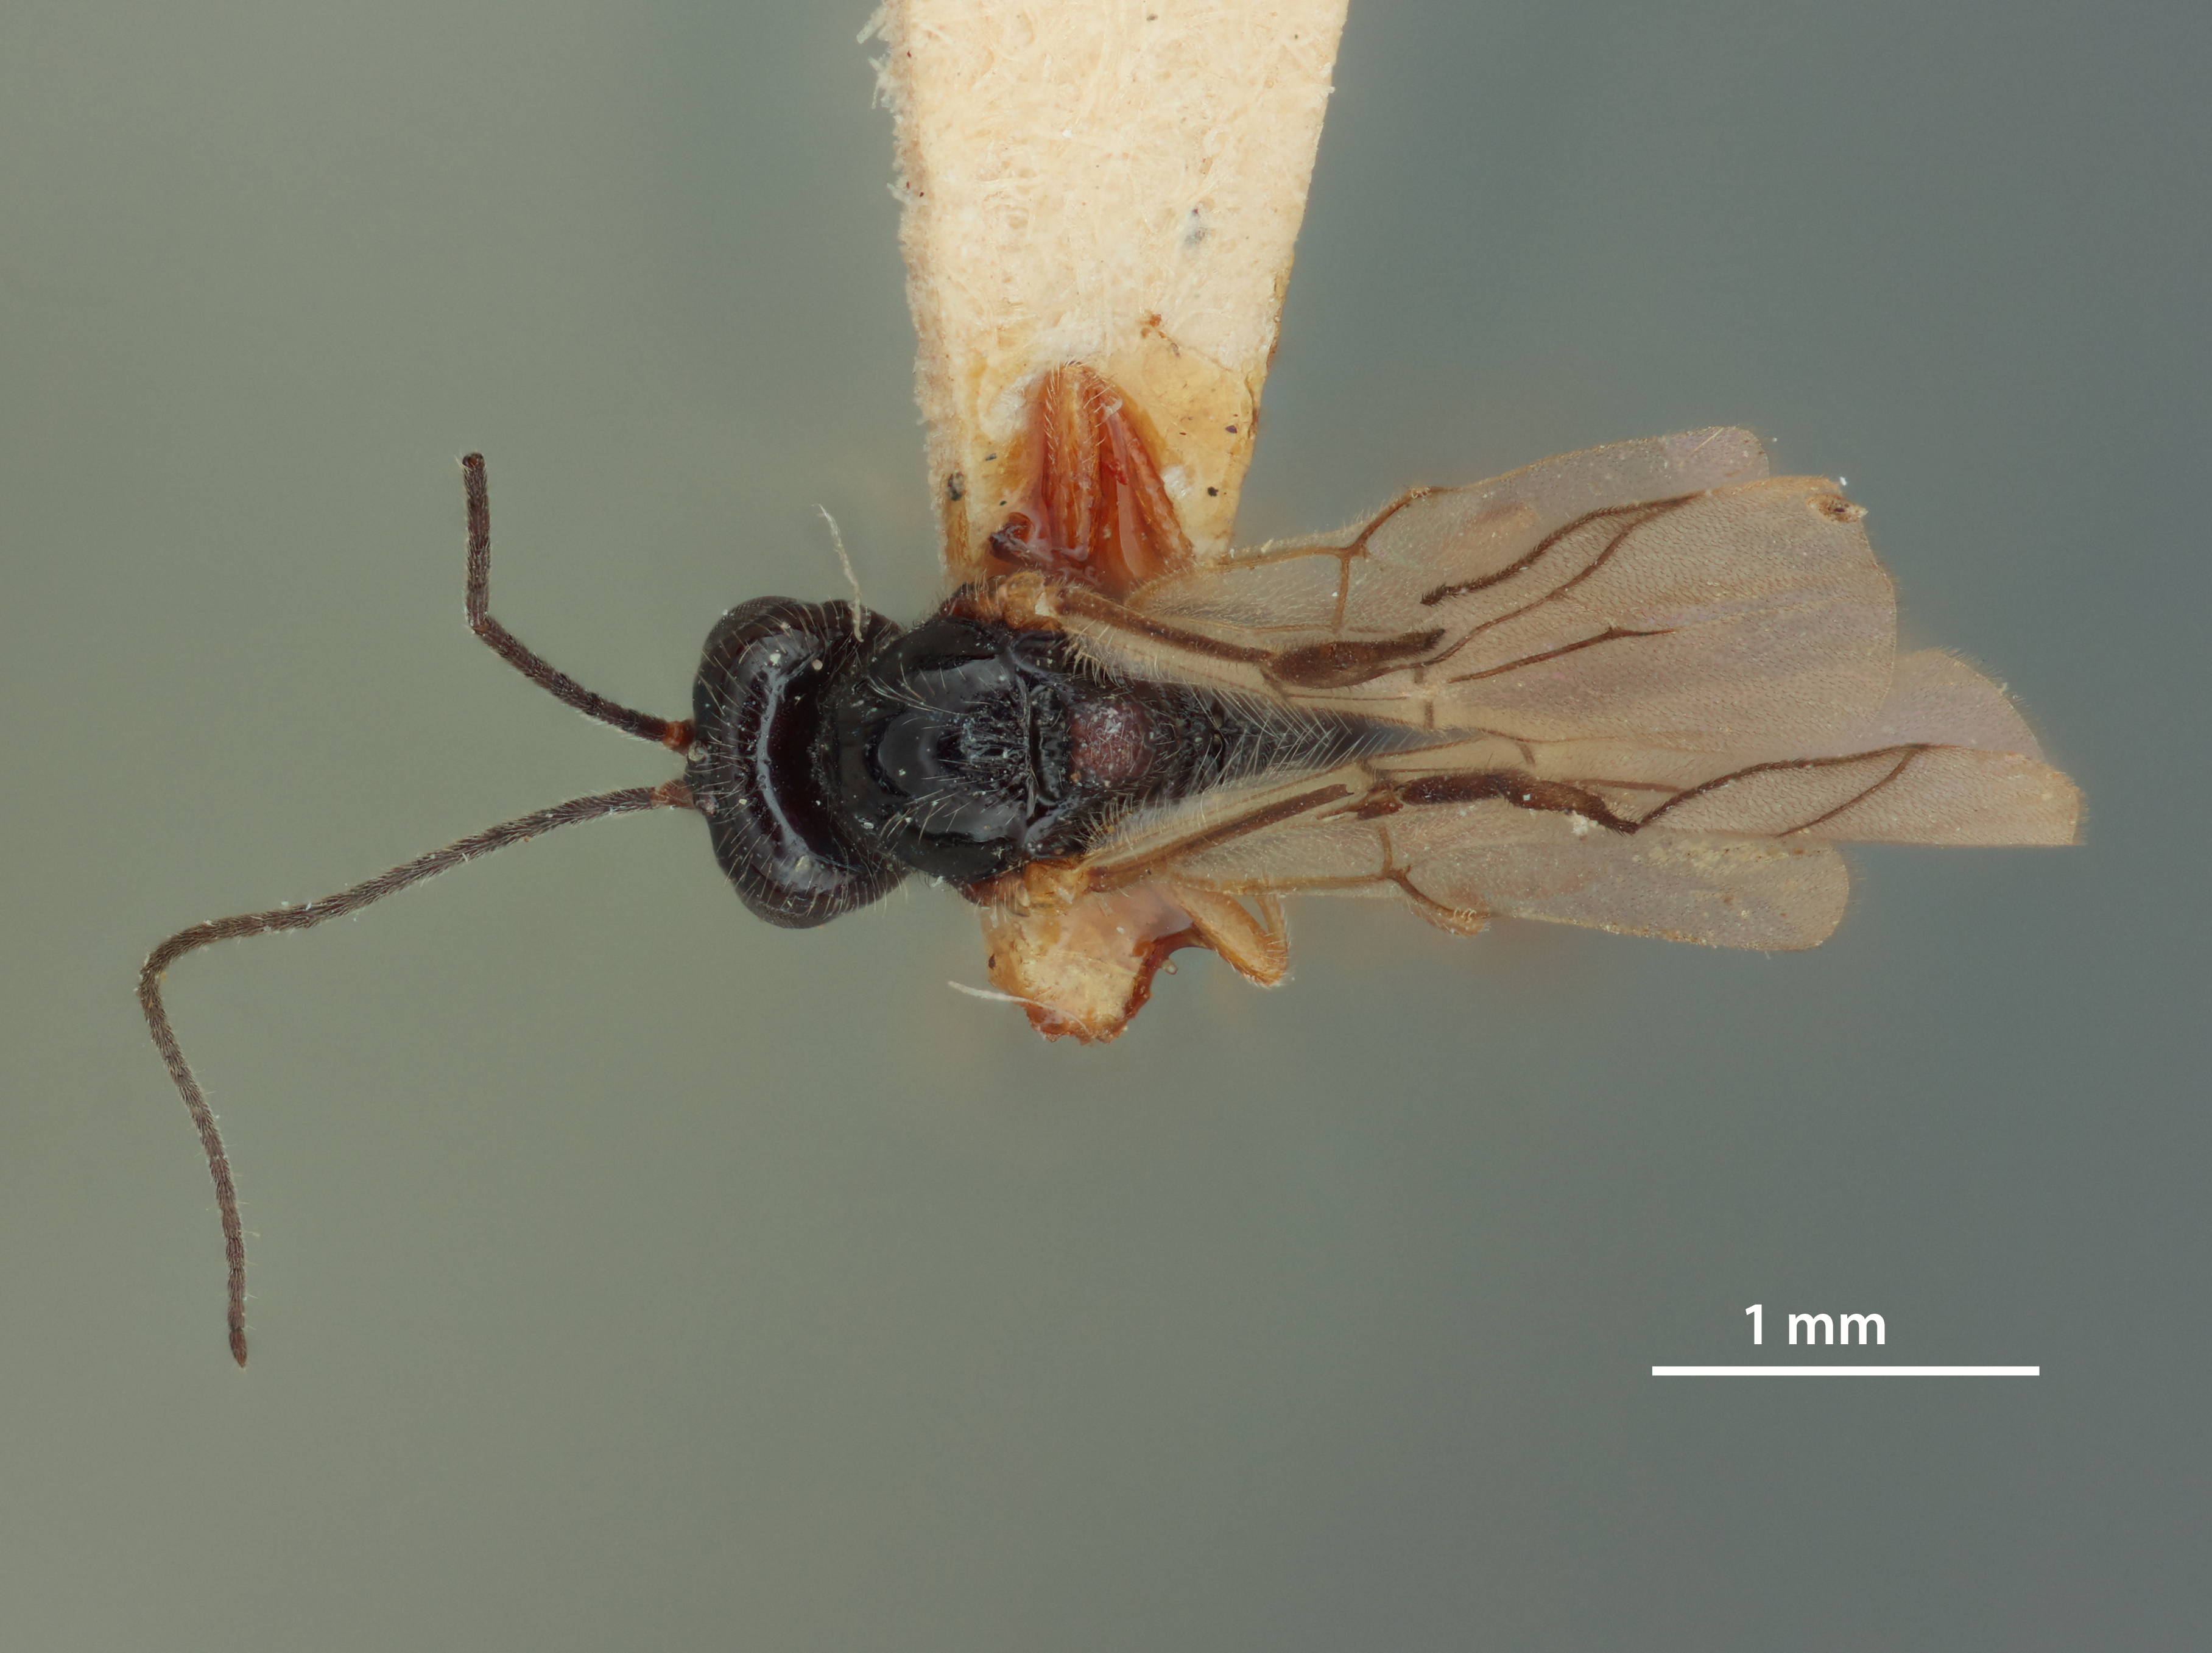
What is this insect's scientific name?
Opius severini
